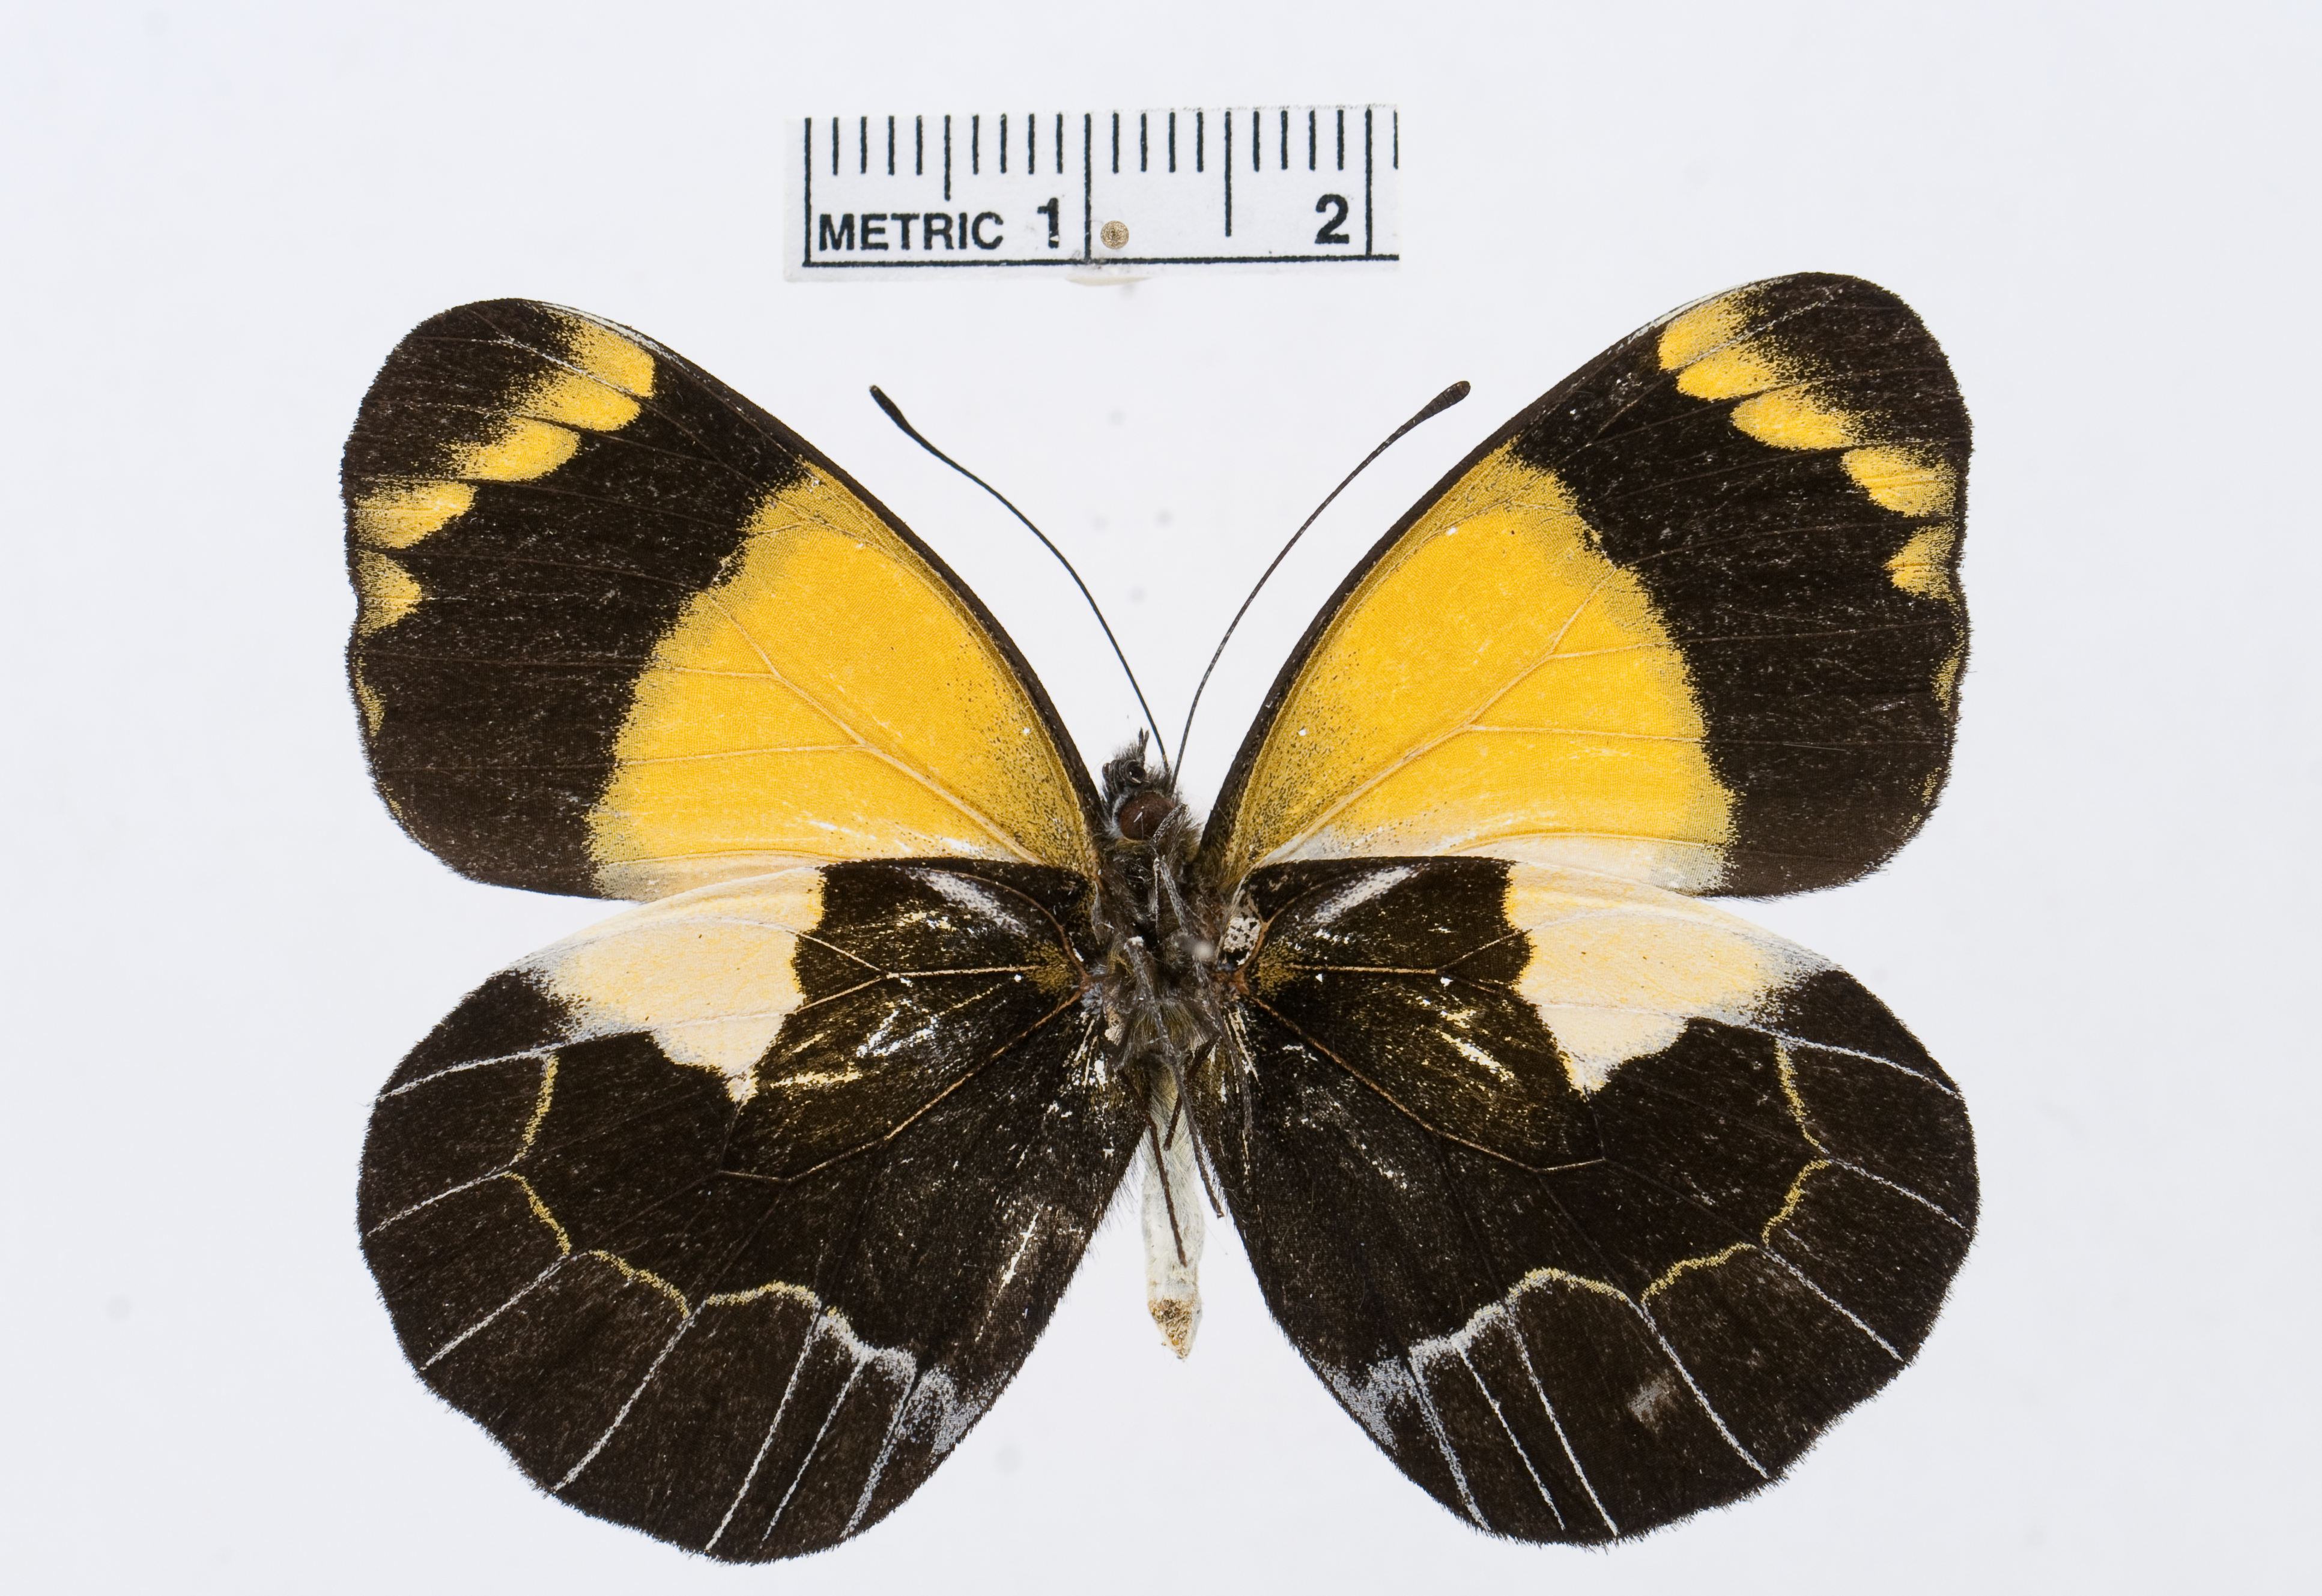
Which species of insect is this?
Delias meeki
